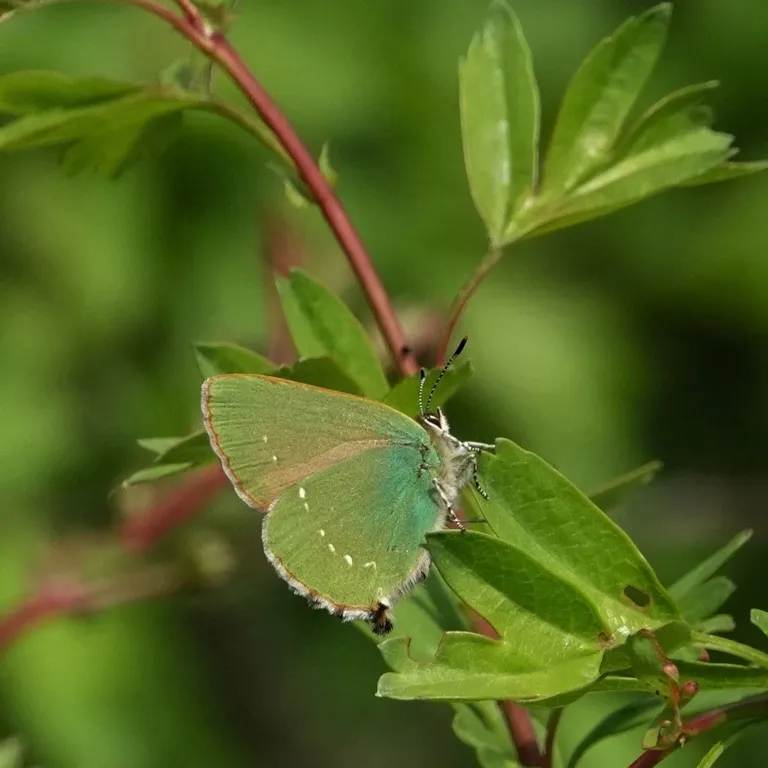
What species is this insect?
Callophrys rubi
